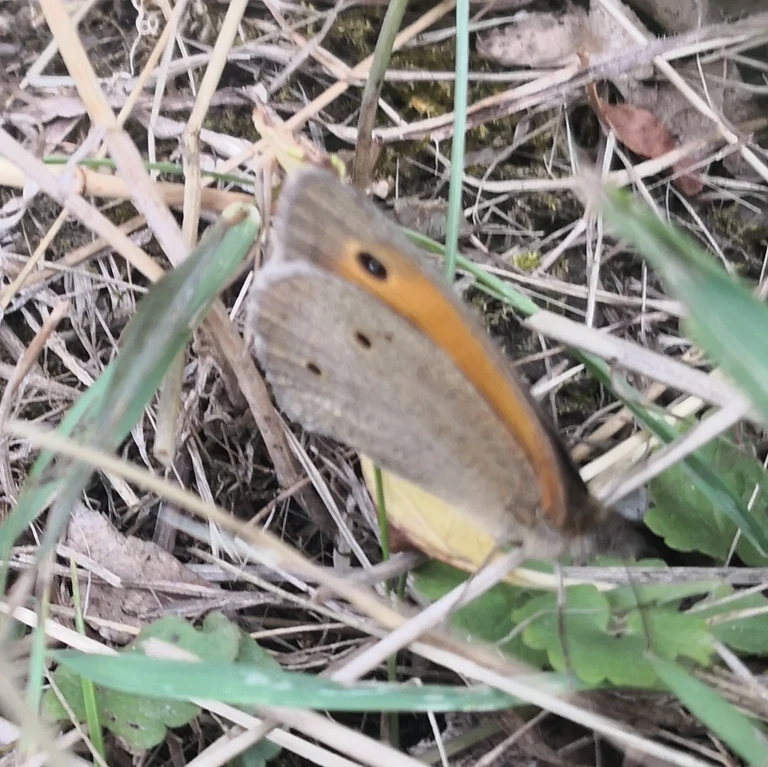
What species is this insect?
Maniola jurtina
